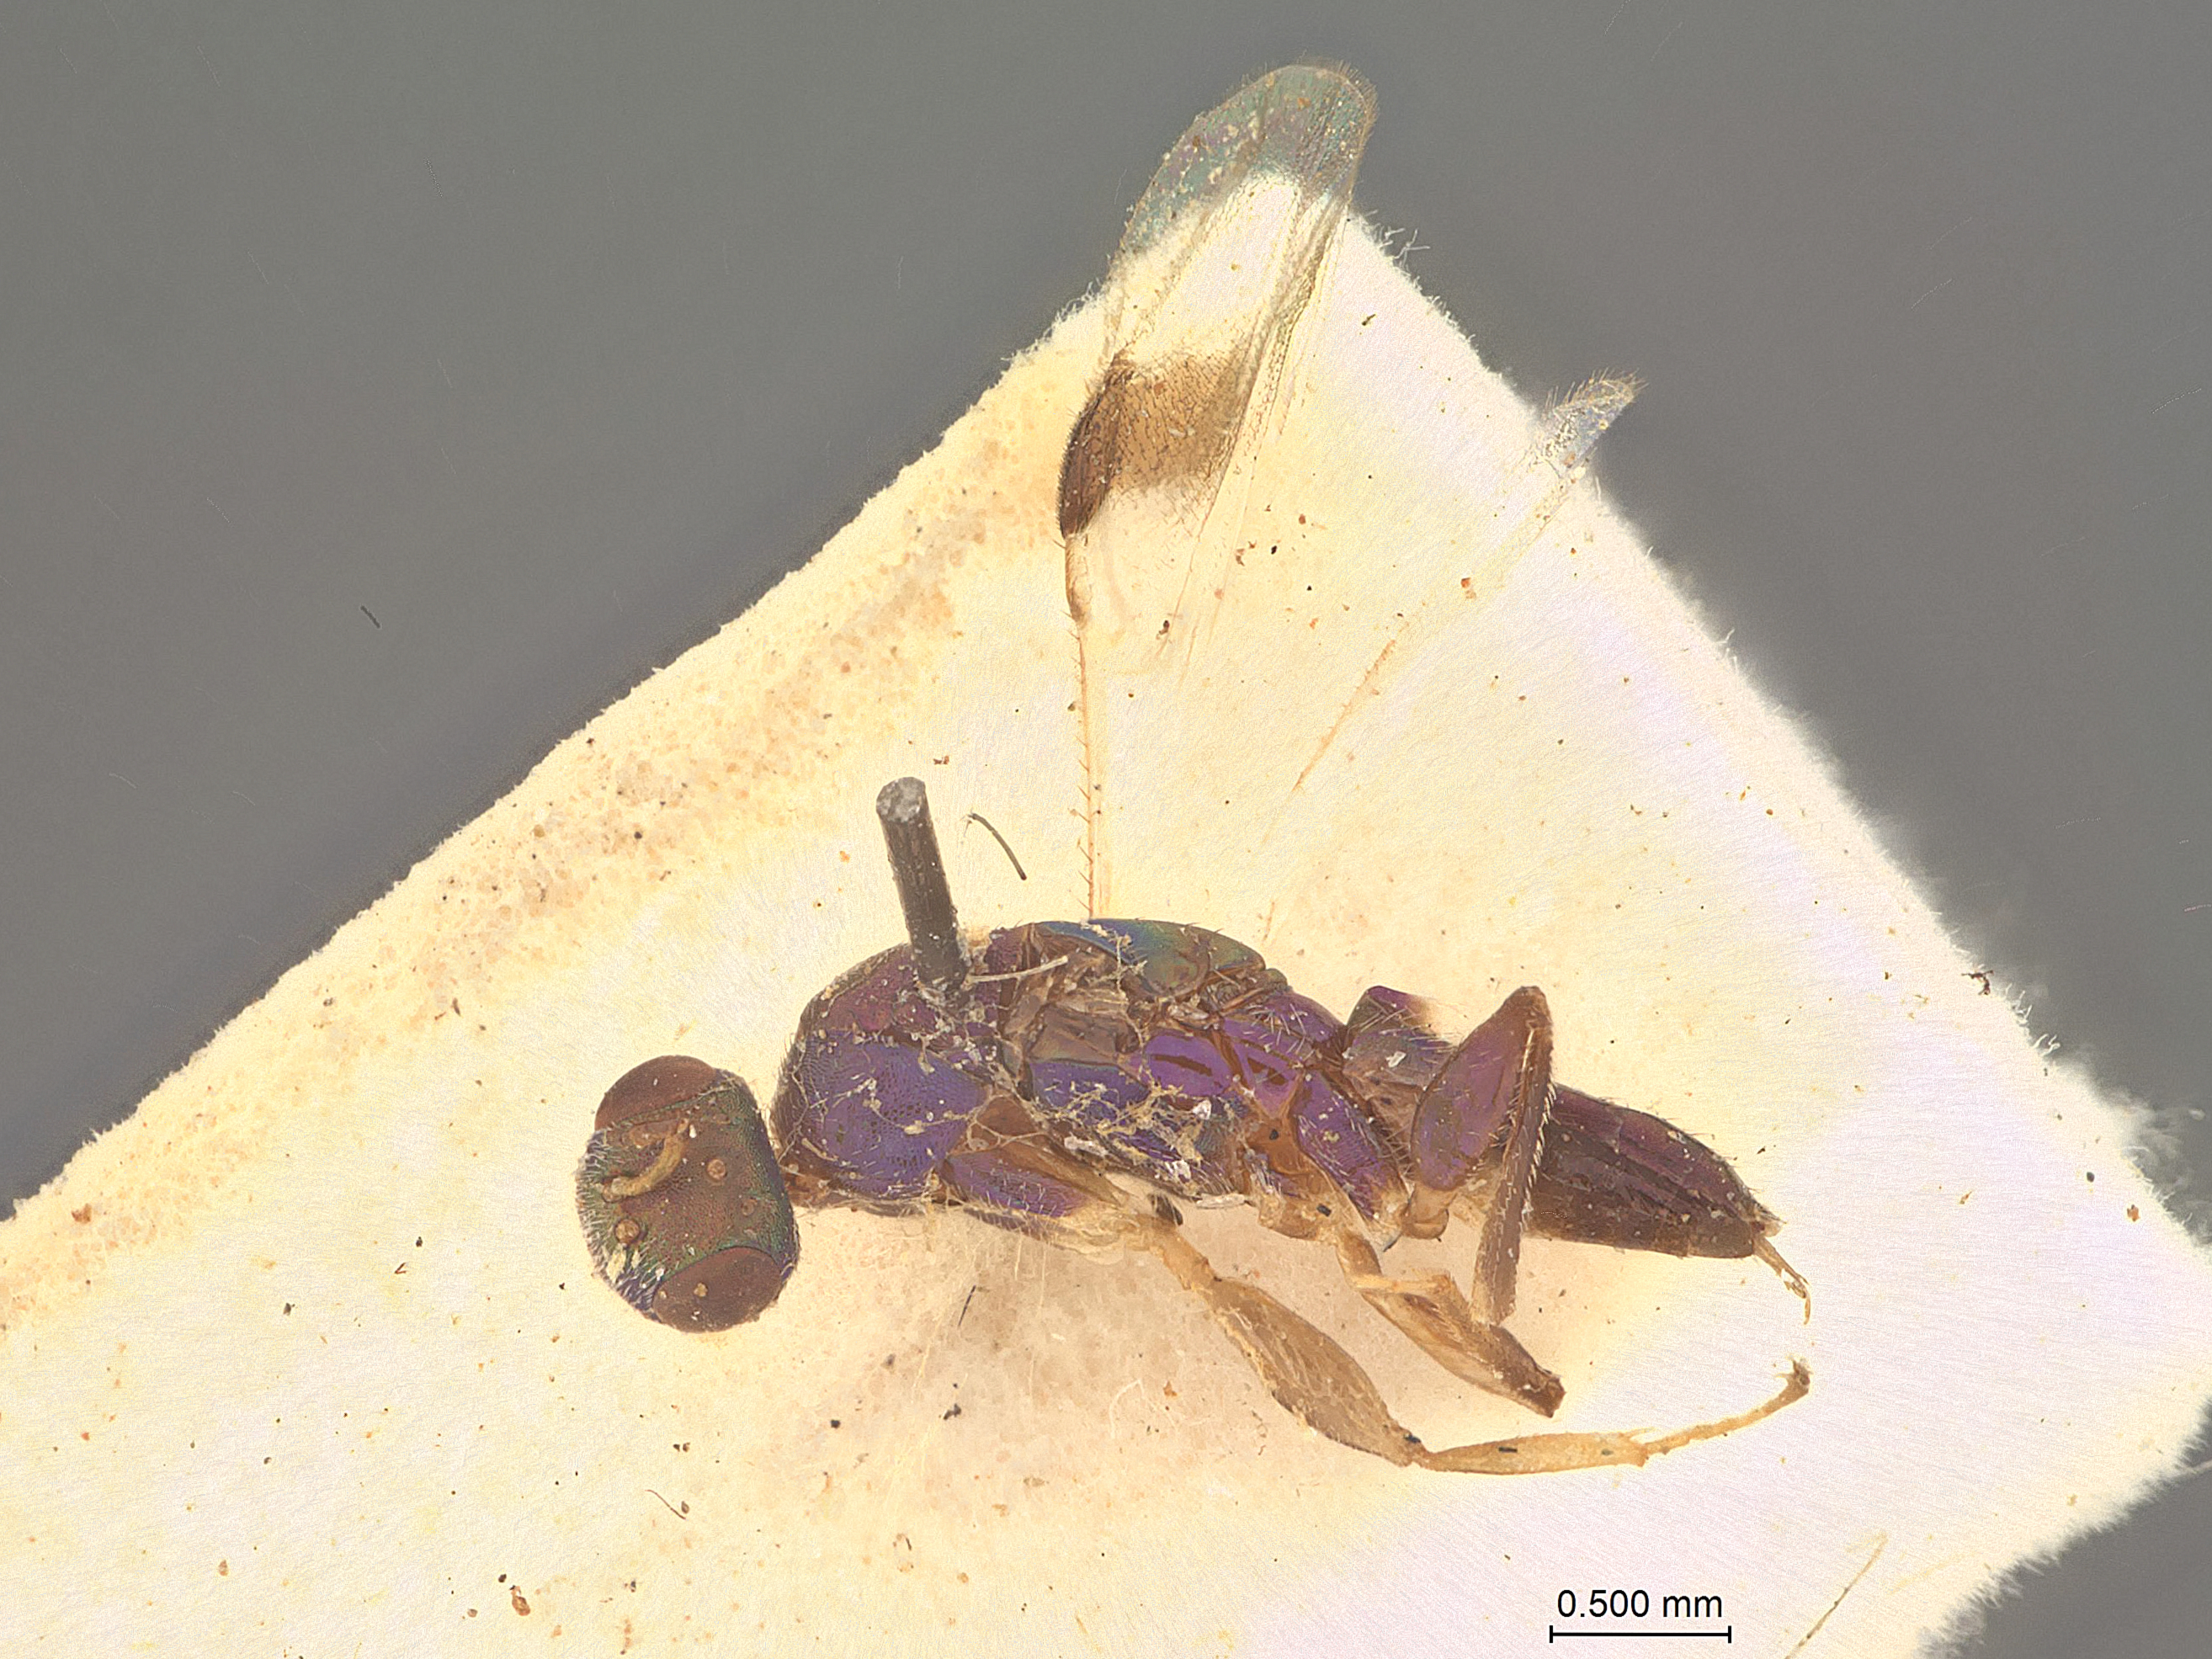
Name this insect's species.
Zapachia beesoni
